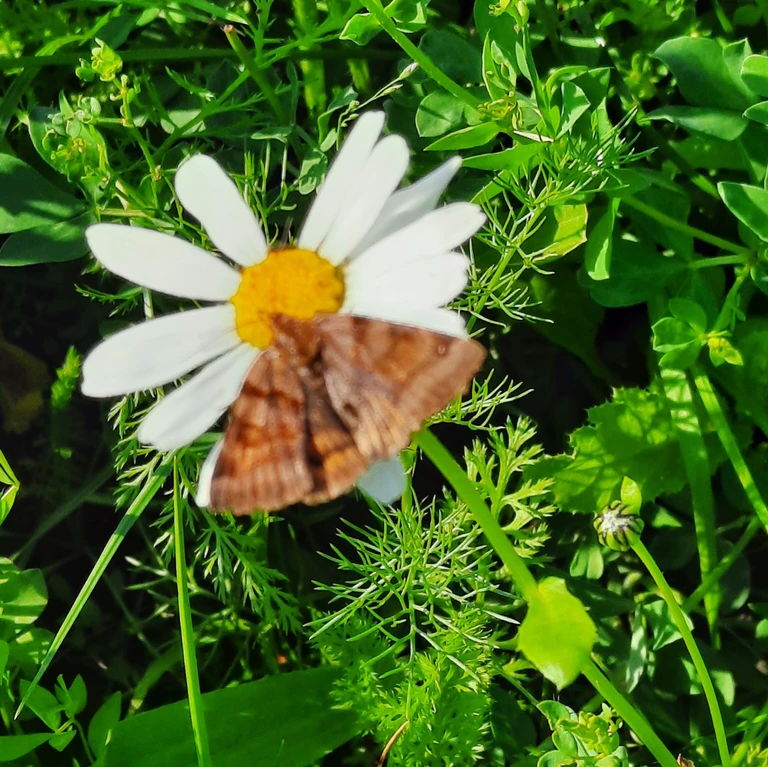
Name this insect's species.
Euclidia glyphica
